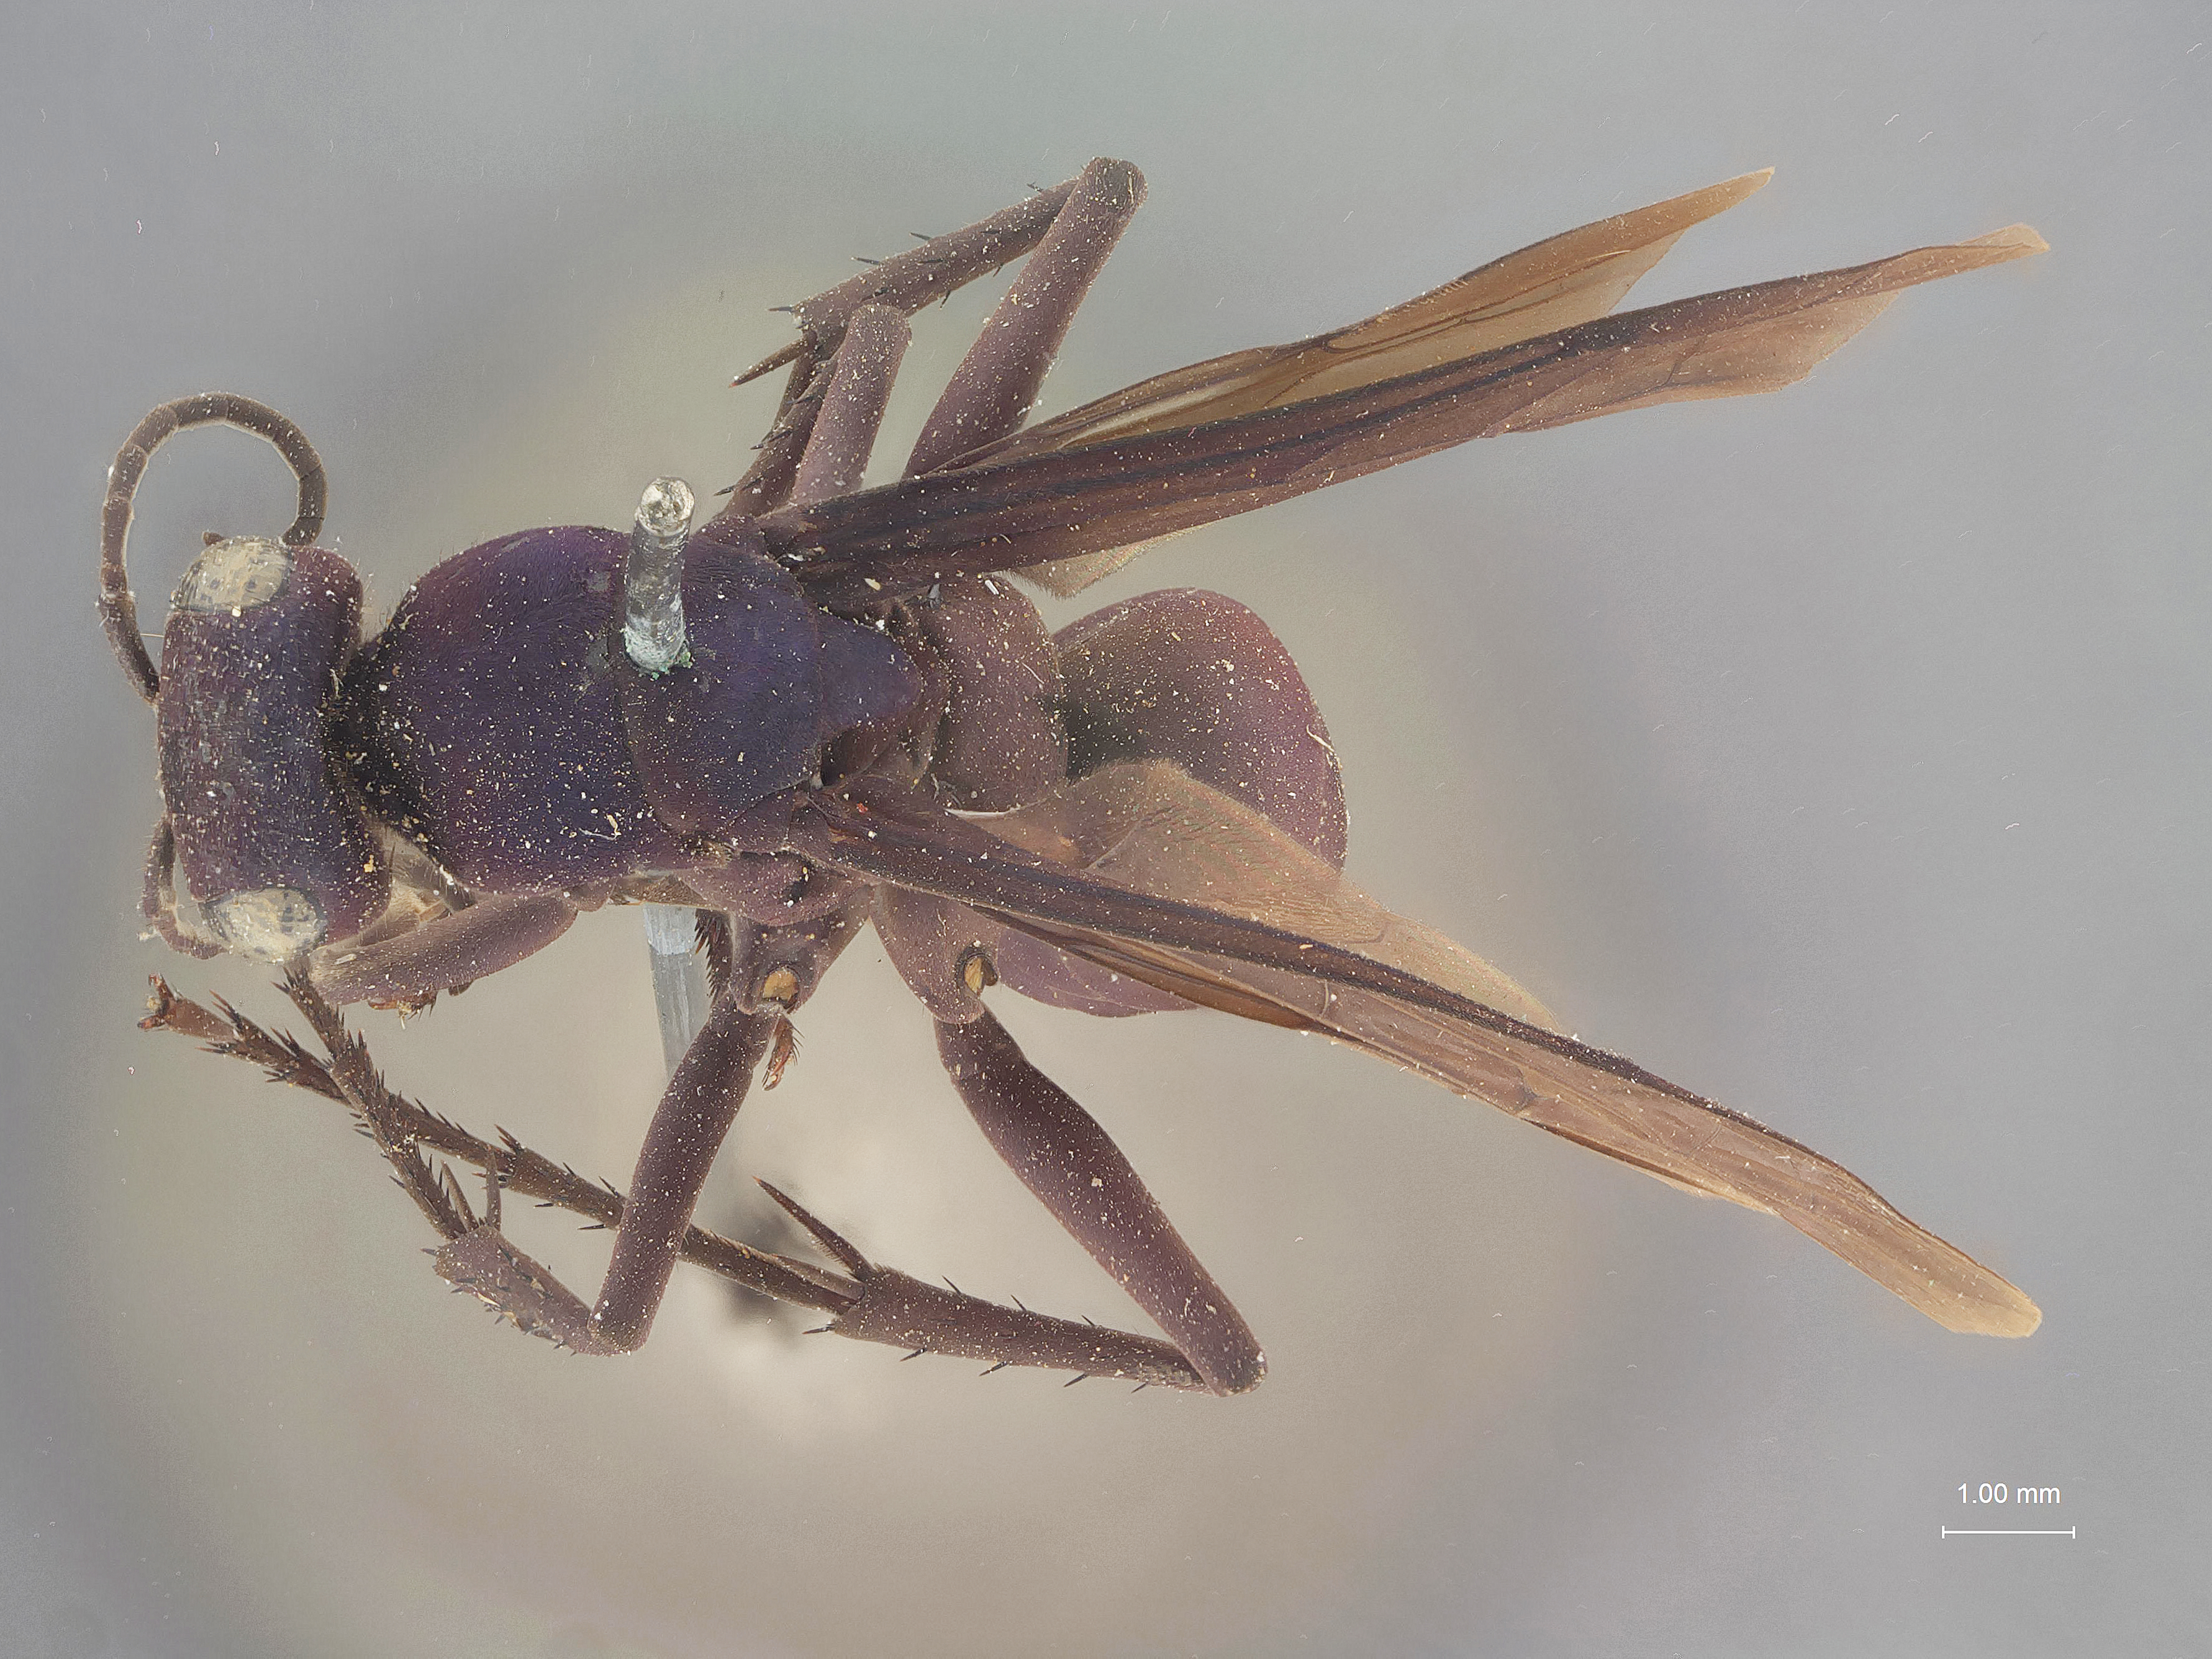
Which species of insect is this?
Parapompilus planatus
